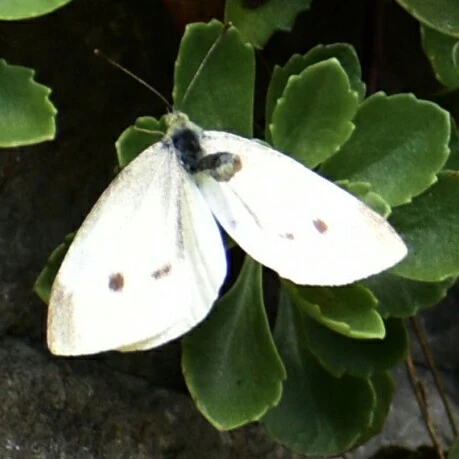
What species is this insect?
Pieris rapae
